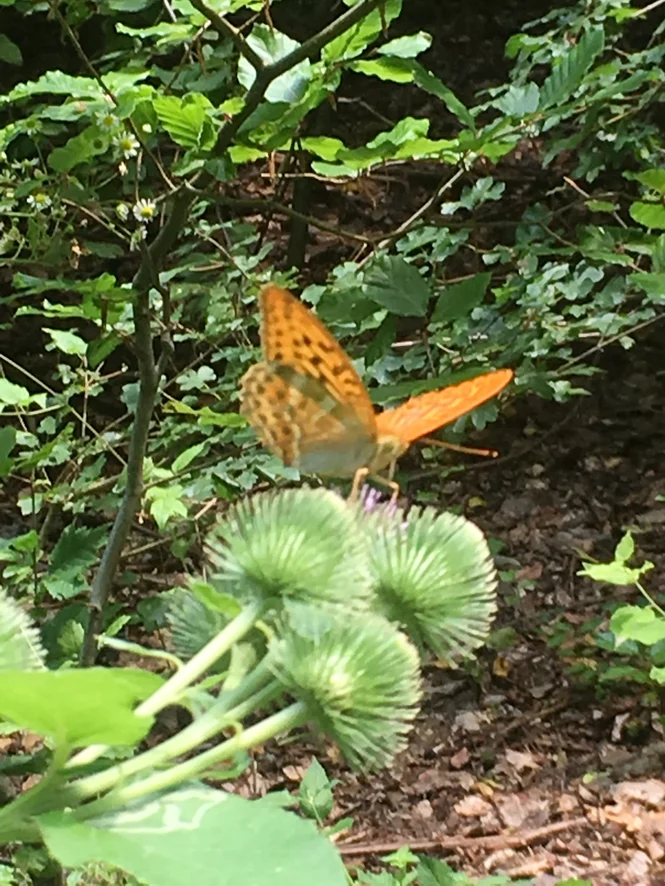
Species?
Argynnis paphia
